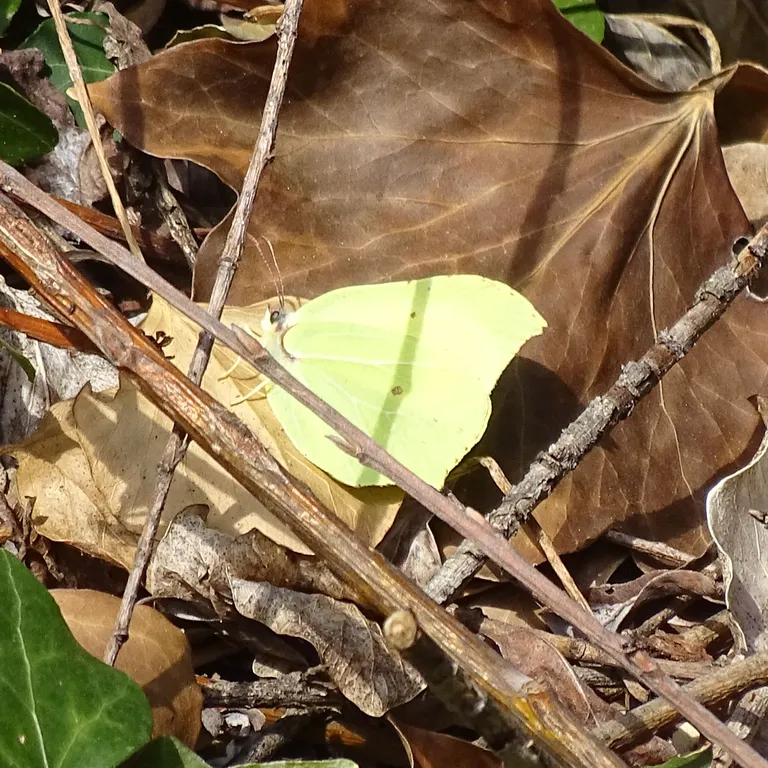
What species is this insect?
Gonepteryx rhamni
